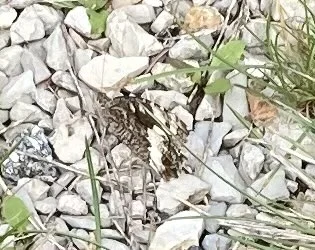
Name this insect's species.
Brintesia circe
